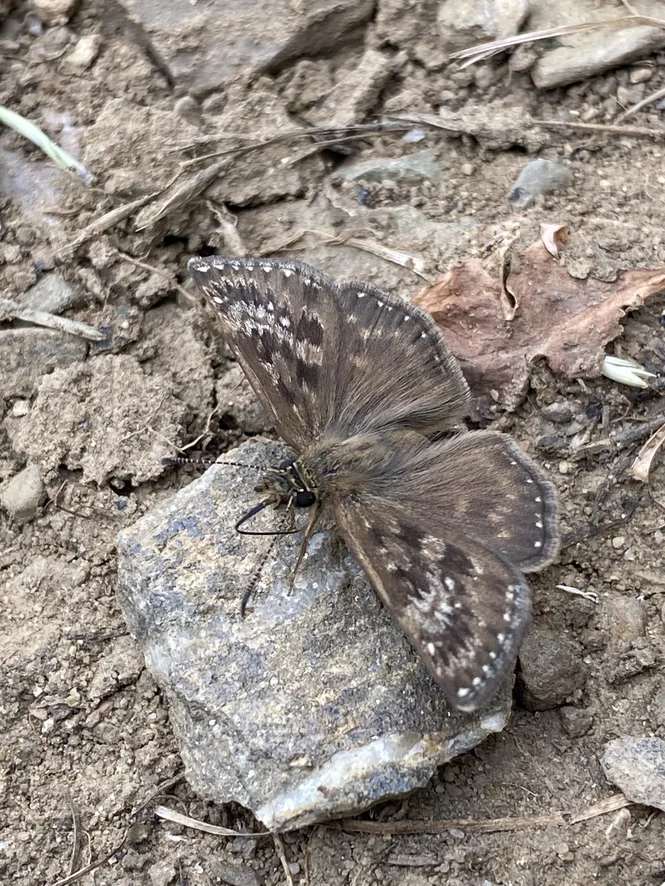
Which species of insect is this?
Erynnis tages
